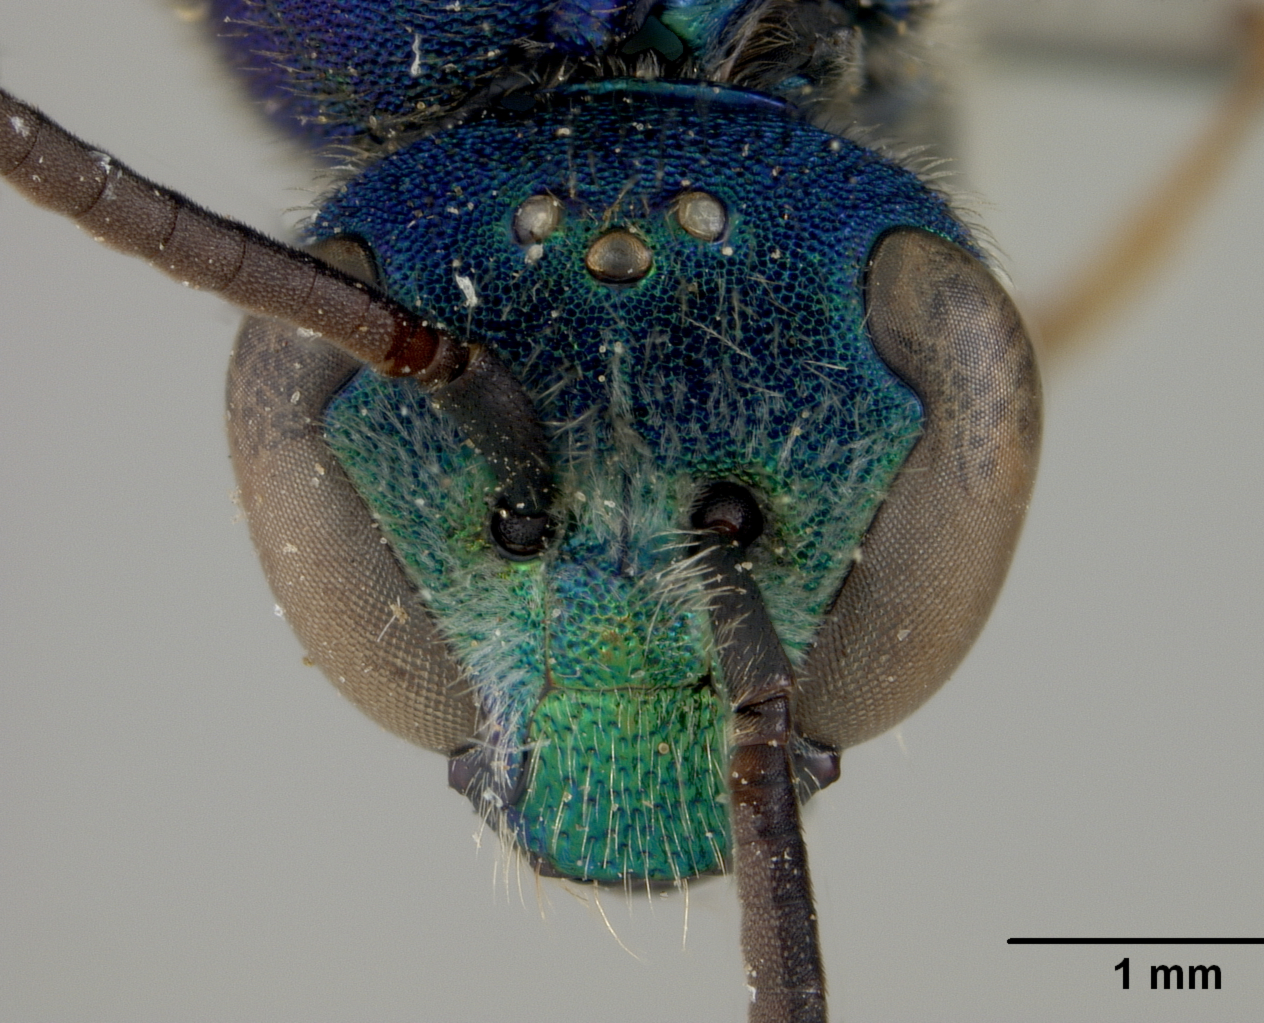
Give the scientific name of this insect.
Augochlora townsendi
